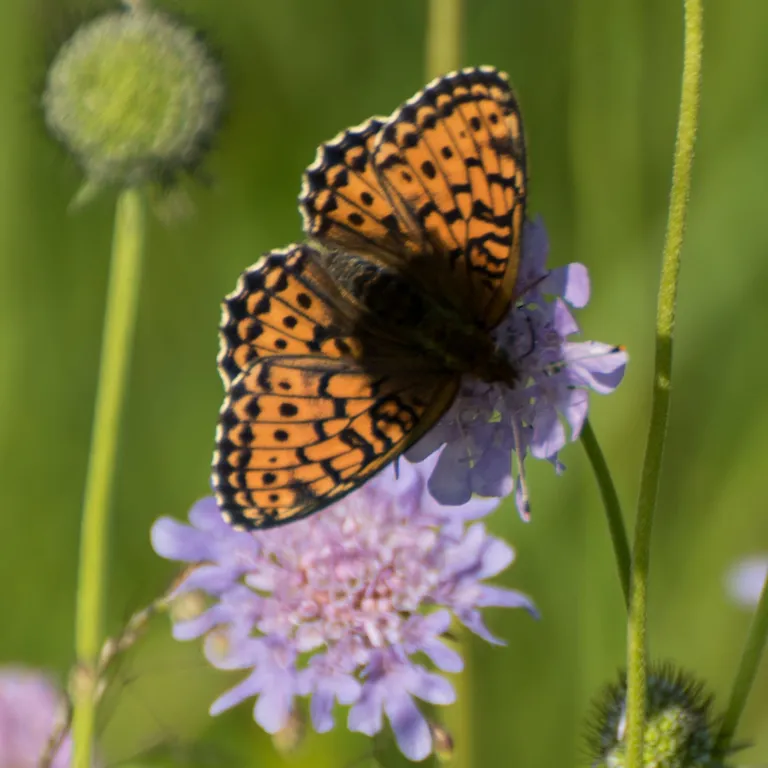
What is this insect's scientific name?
Brenthis ino
